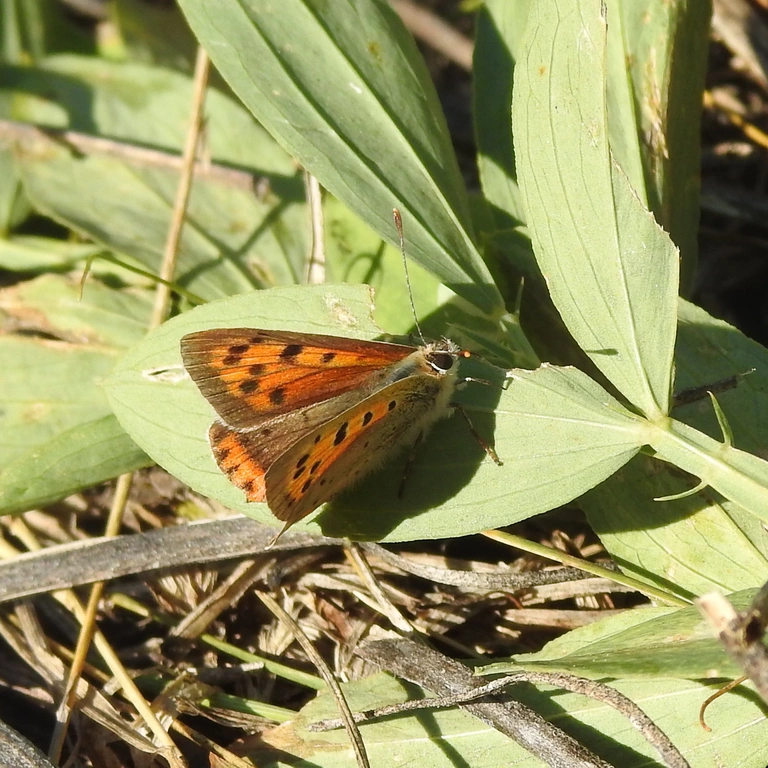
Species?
Lycaena phlaeas
